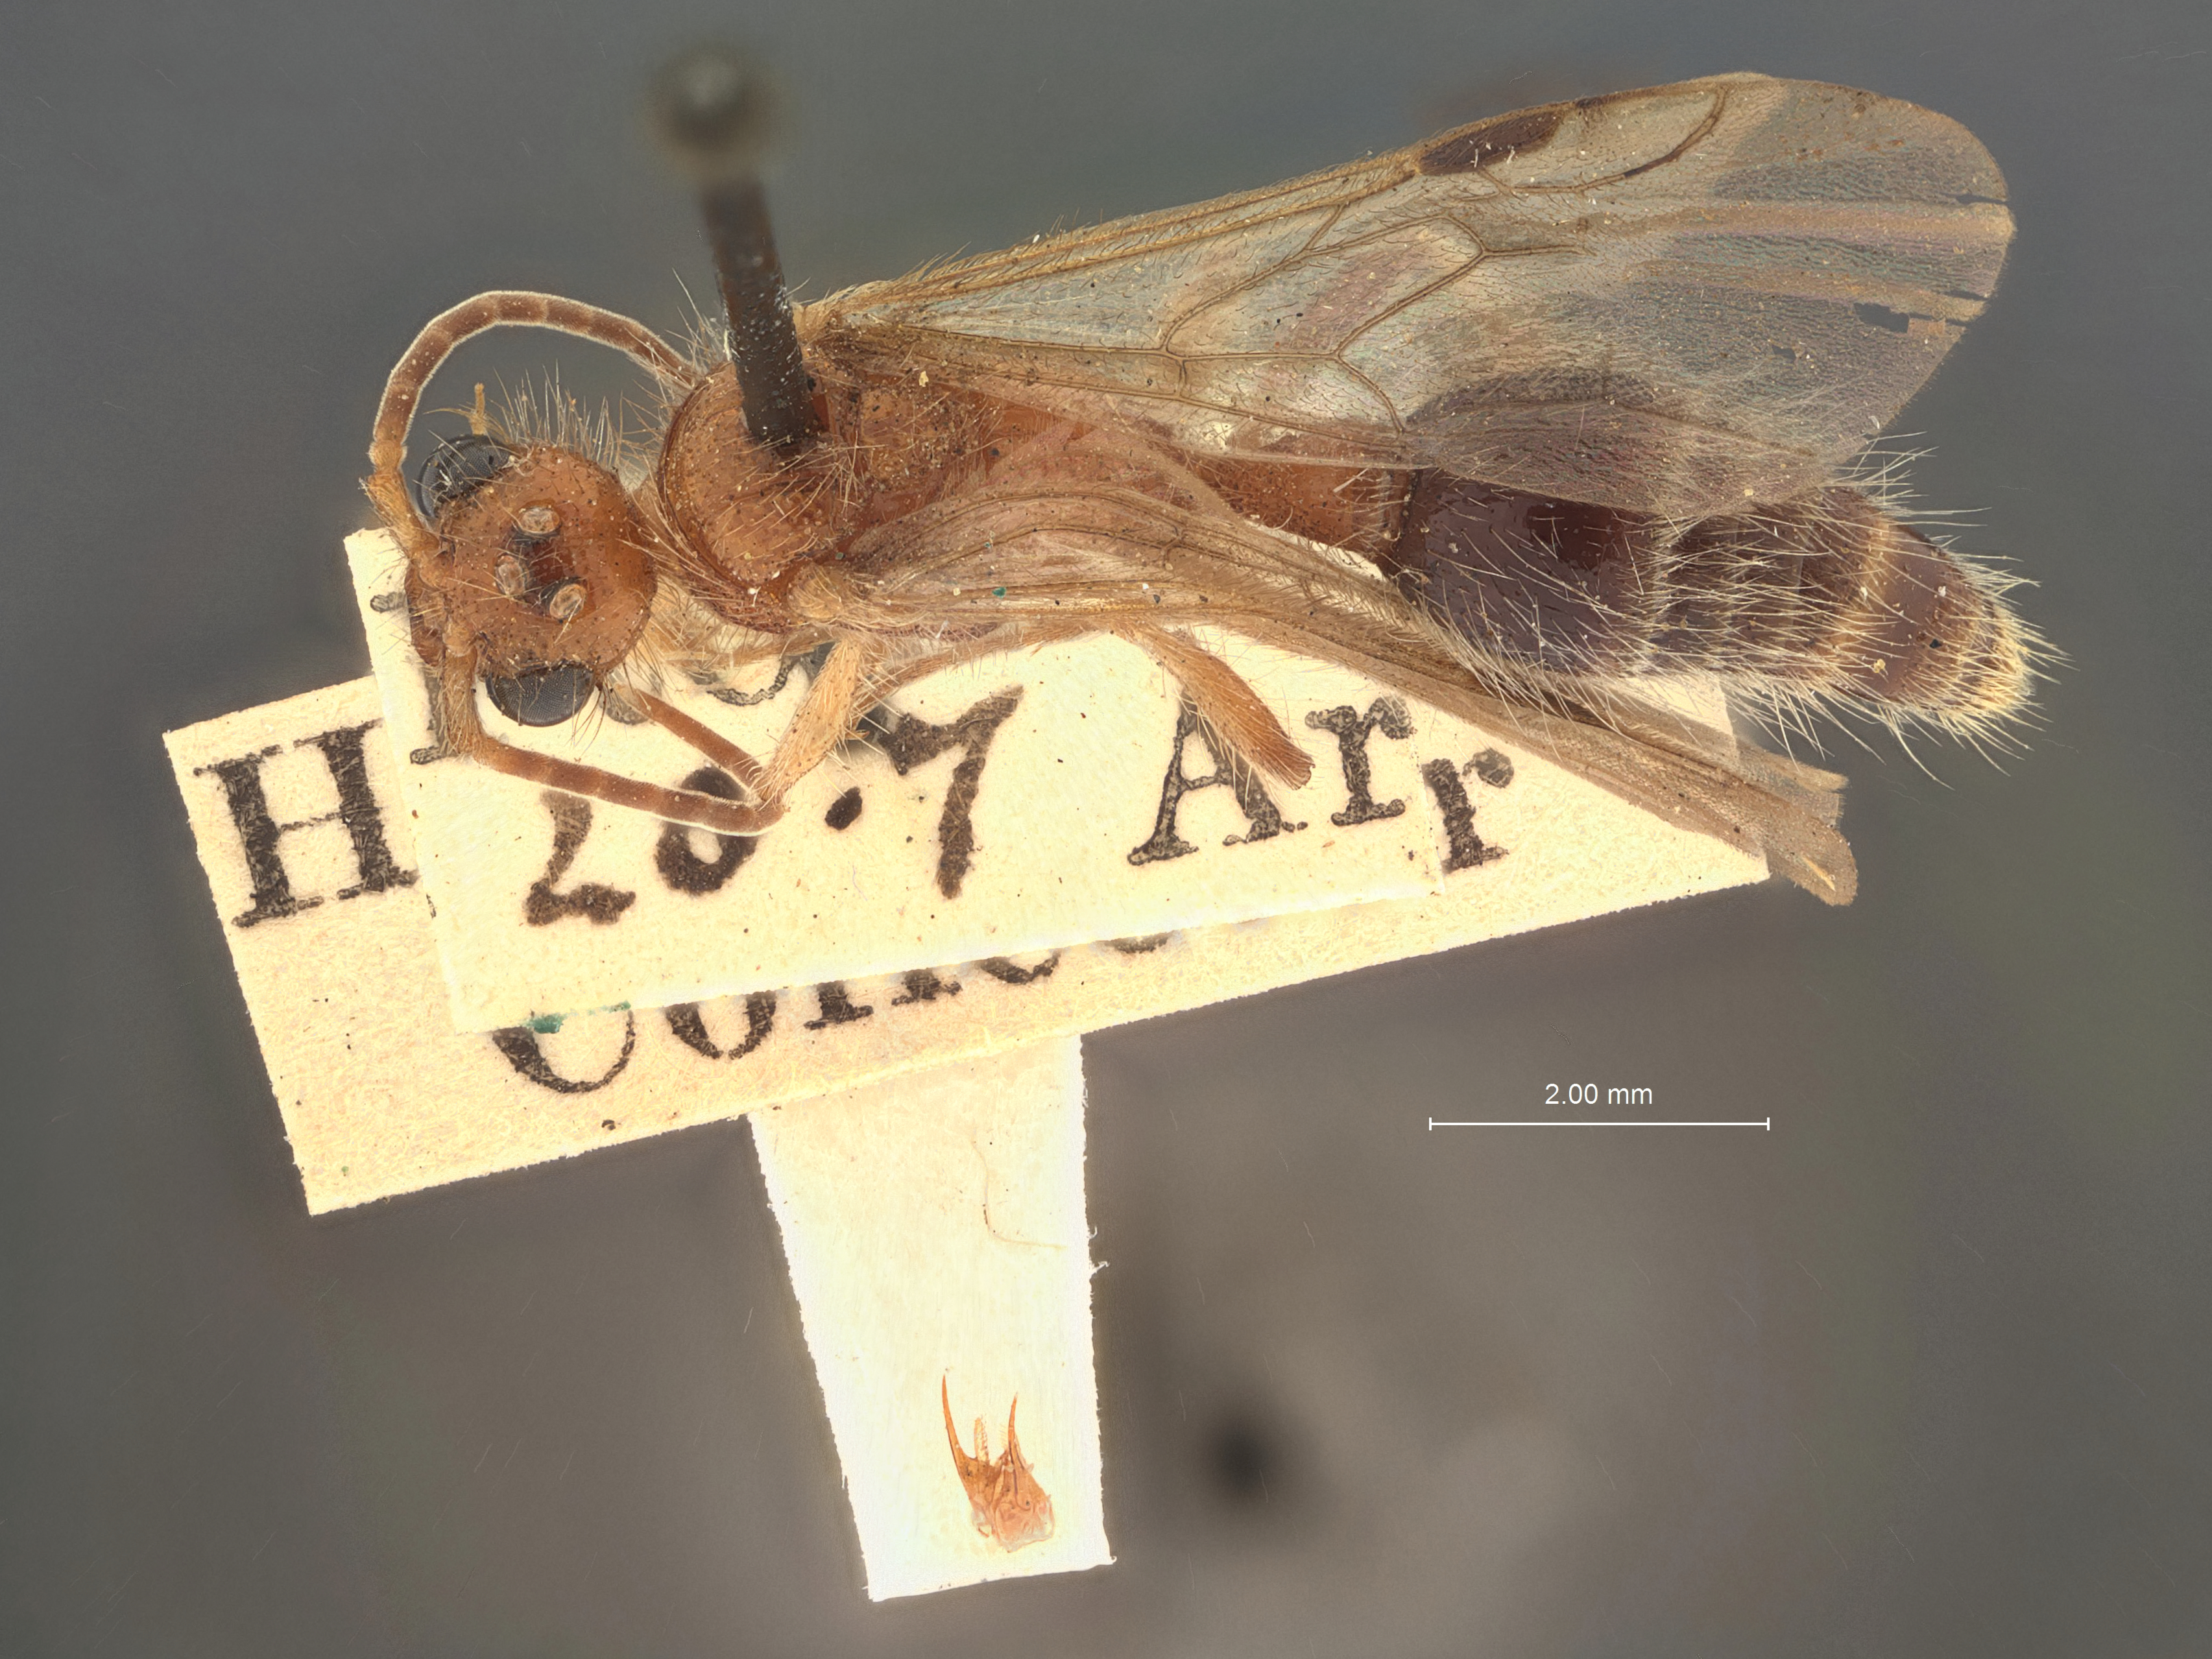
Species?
Mutilla hubbardii
